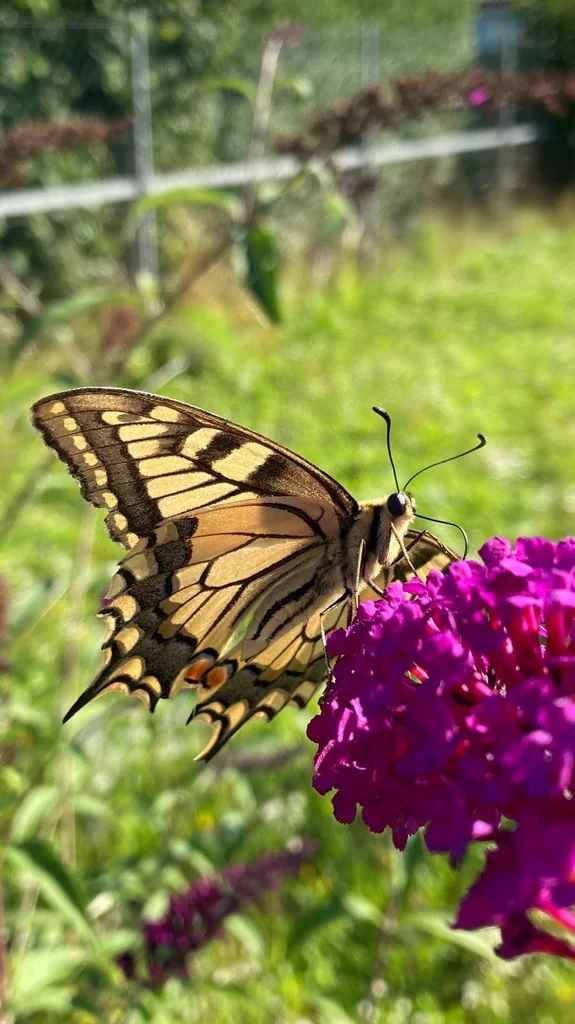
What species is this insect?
Papilio machaon
